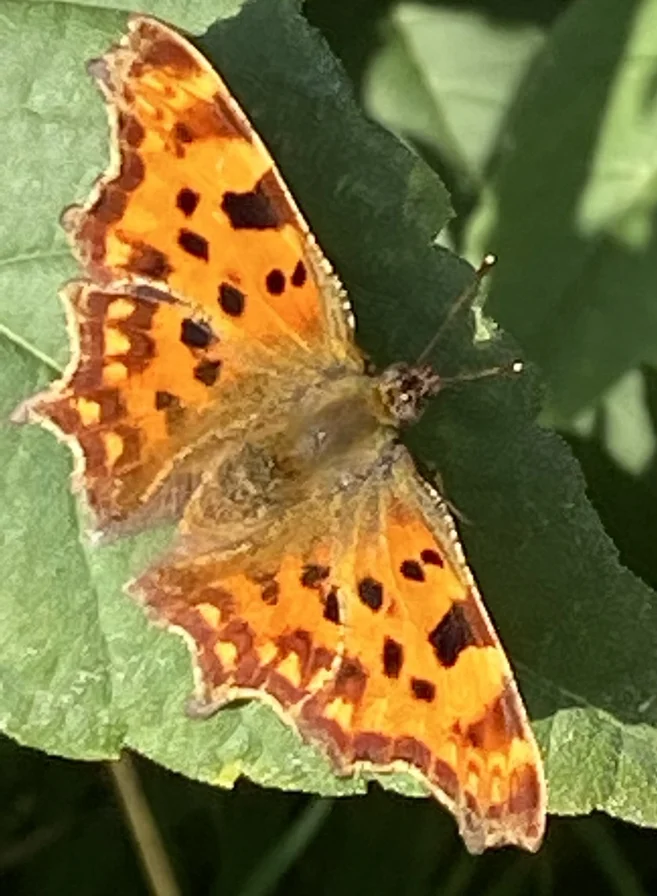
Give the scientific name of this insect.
Polygonia c-album
